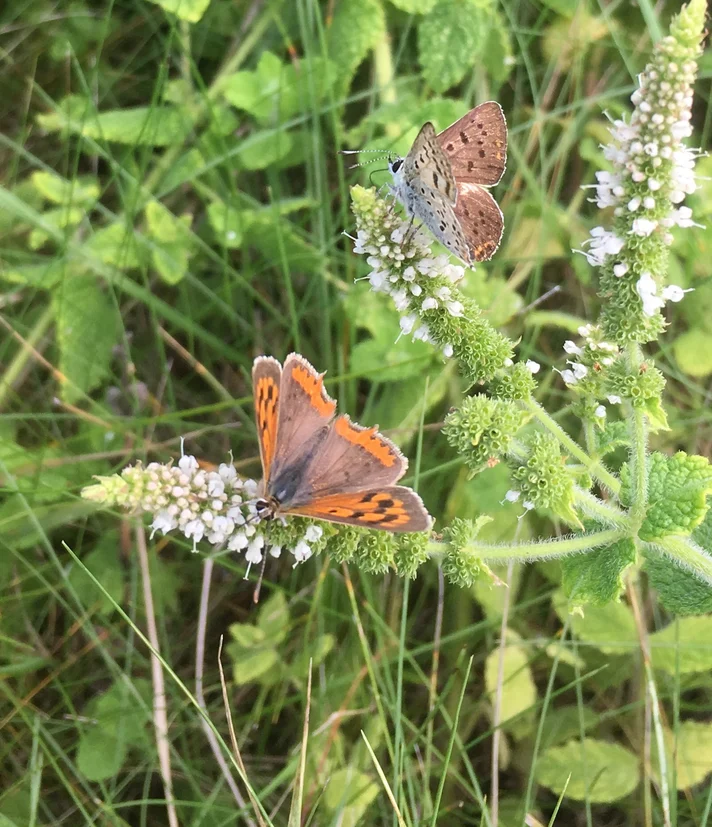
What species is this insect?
Lycaena phlaeas
